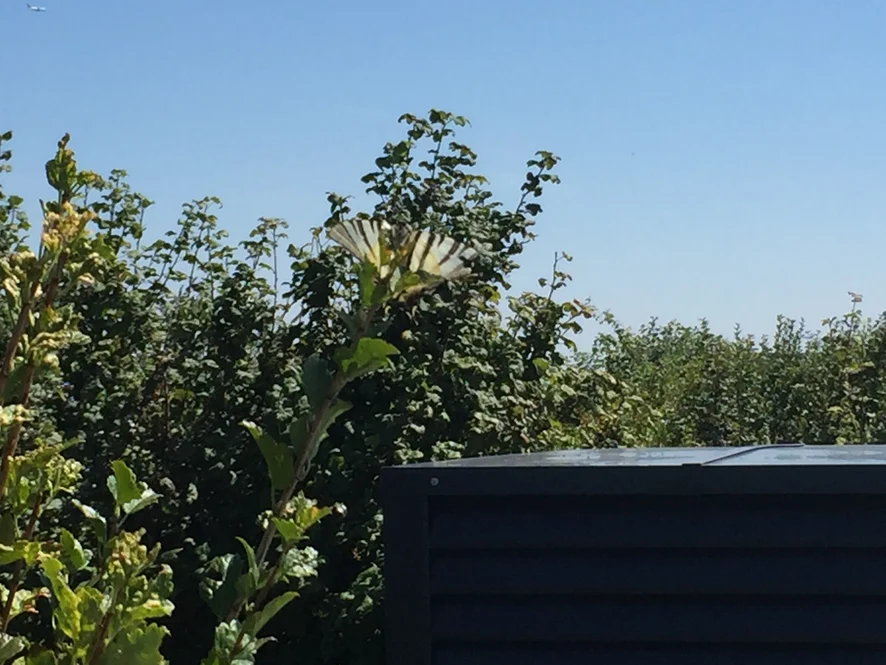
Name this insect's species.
Iphiclides podalirius
